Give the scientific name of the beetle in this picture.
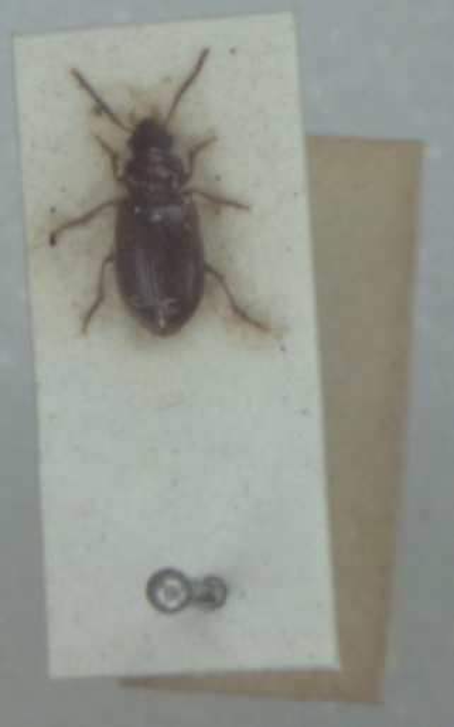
Bradycellus harpalinus
